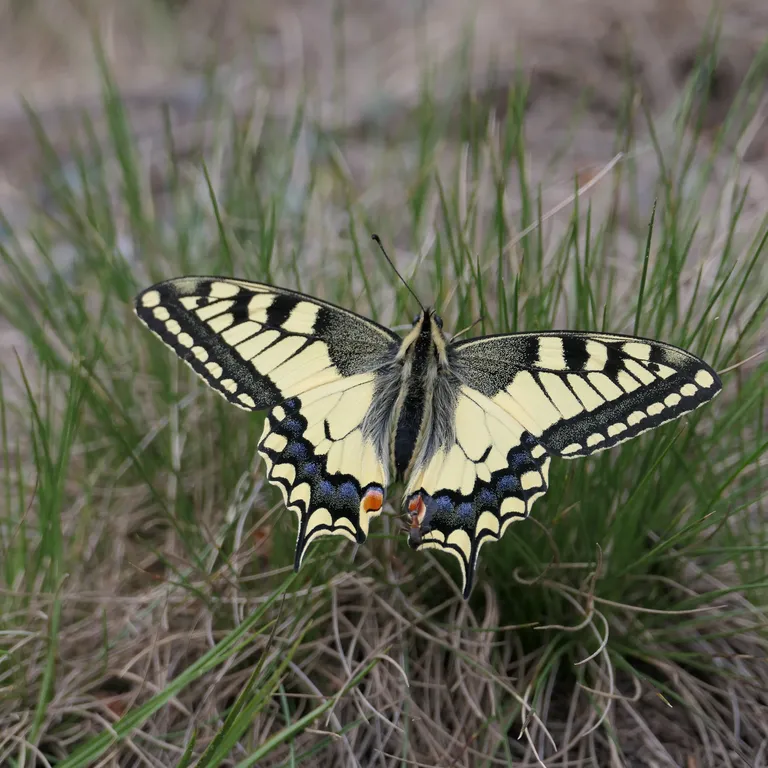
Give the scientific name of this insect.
Papilio machaon
